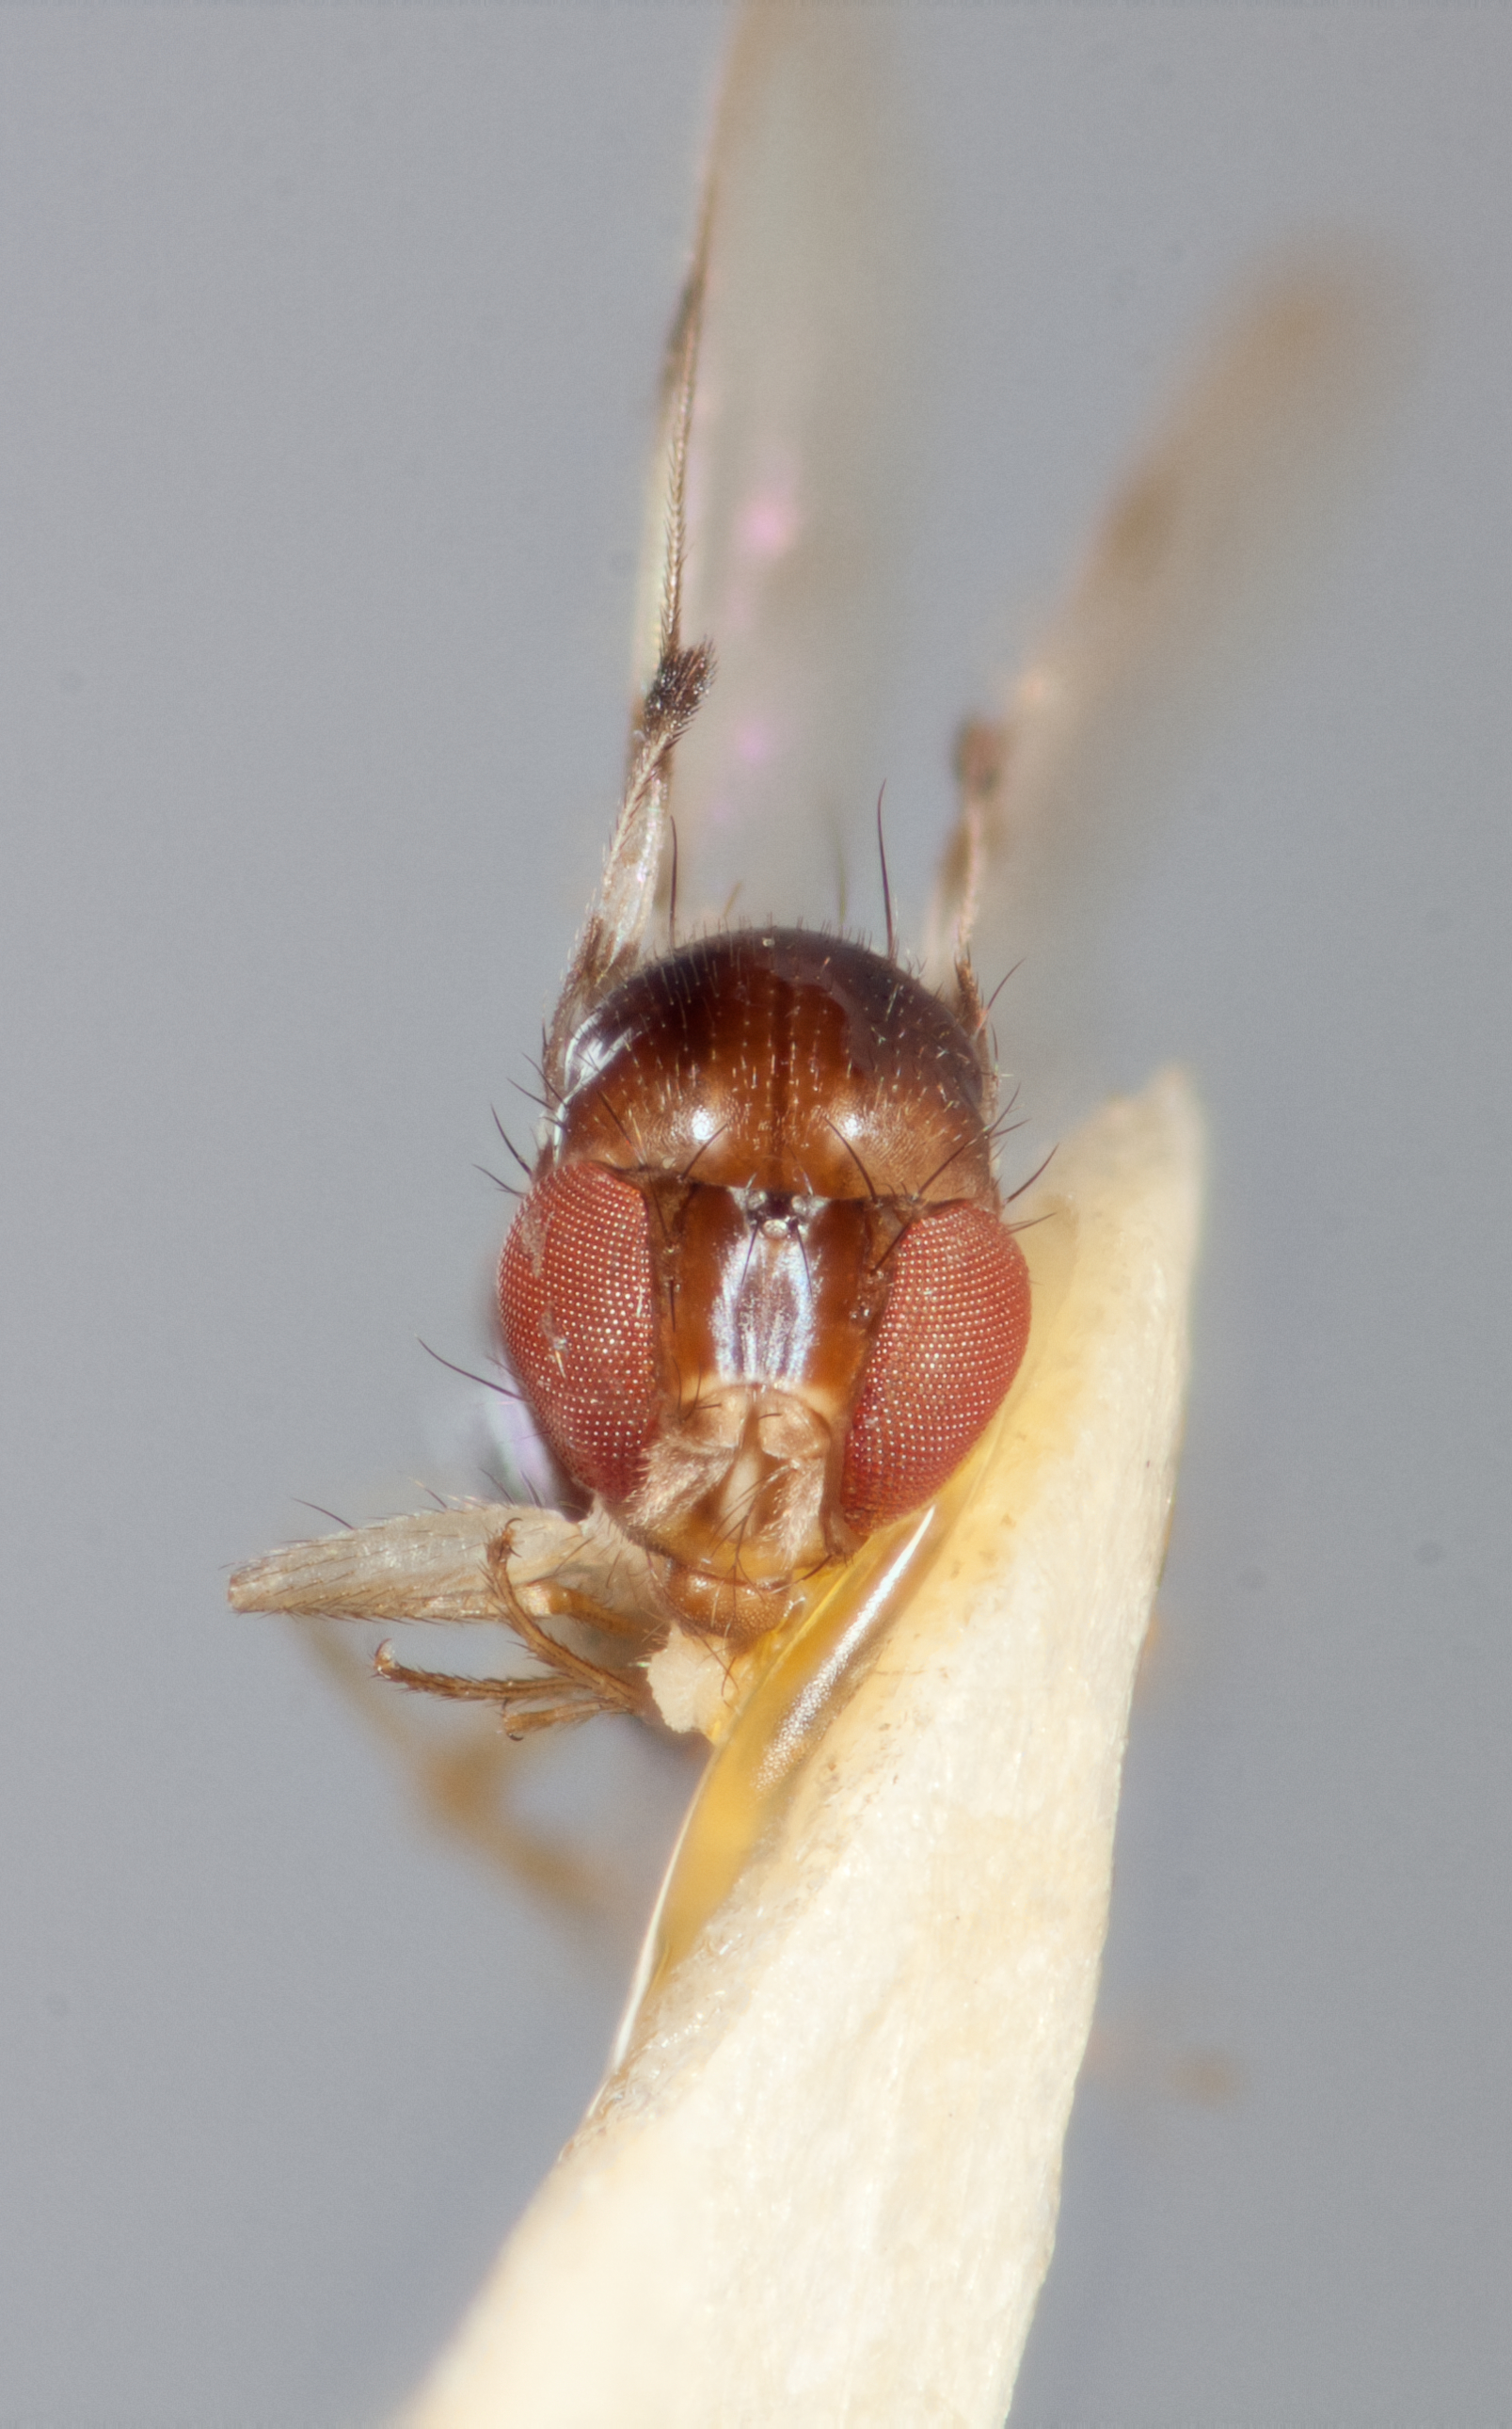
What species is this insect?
Mycodrosophila nigropleura
